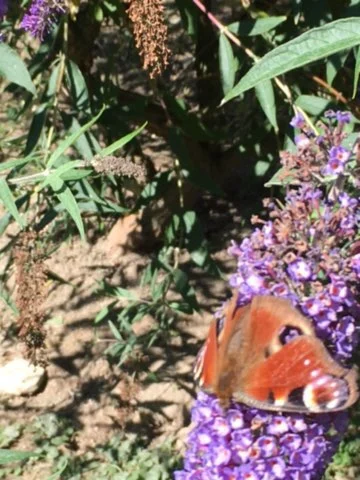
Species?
Aglais io
